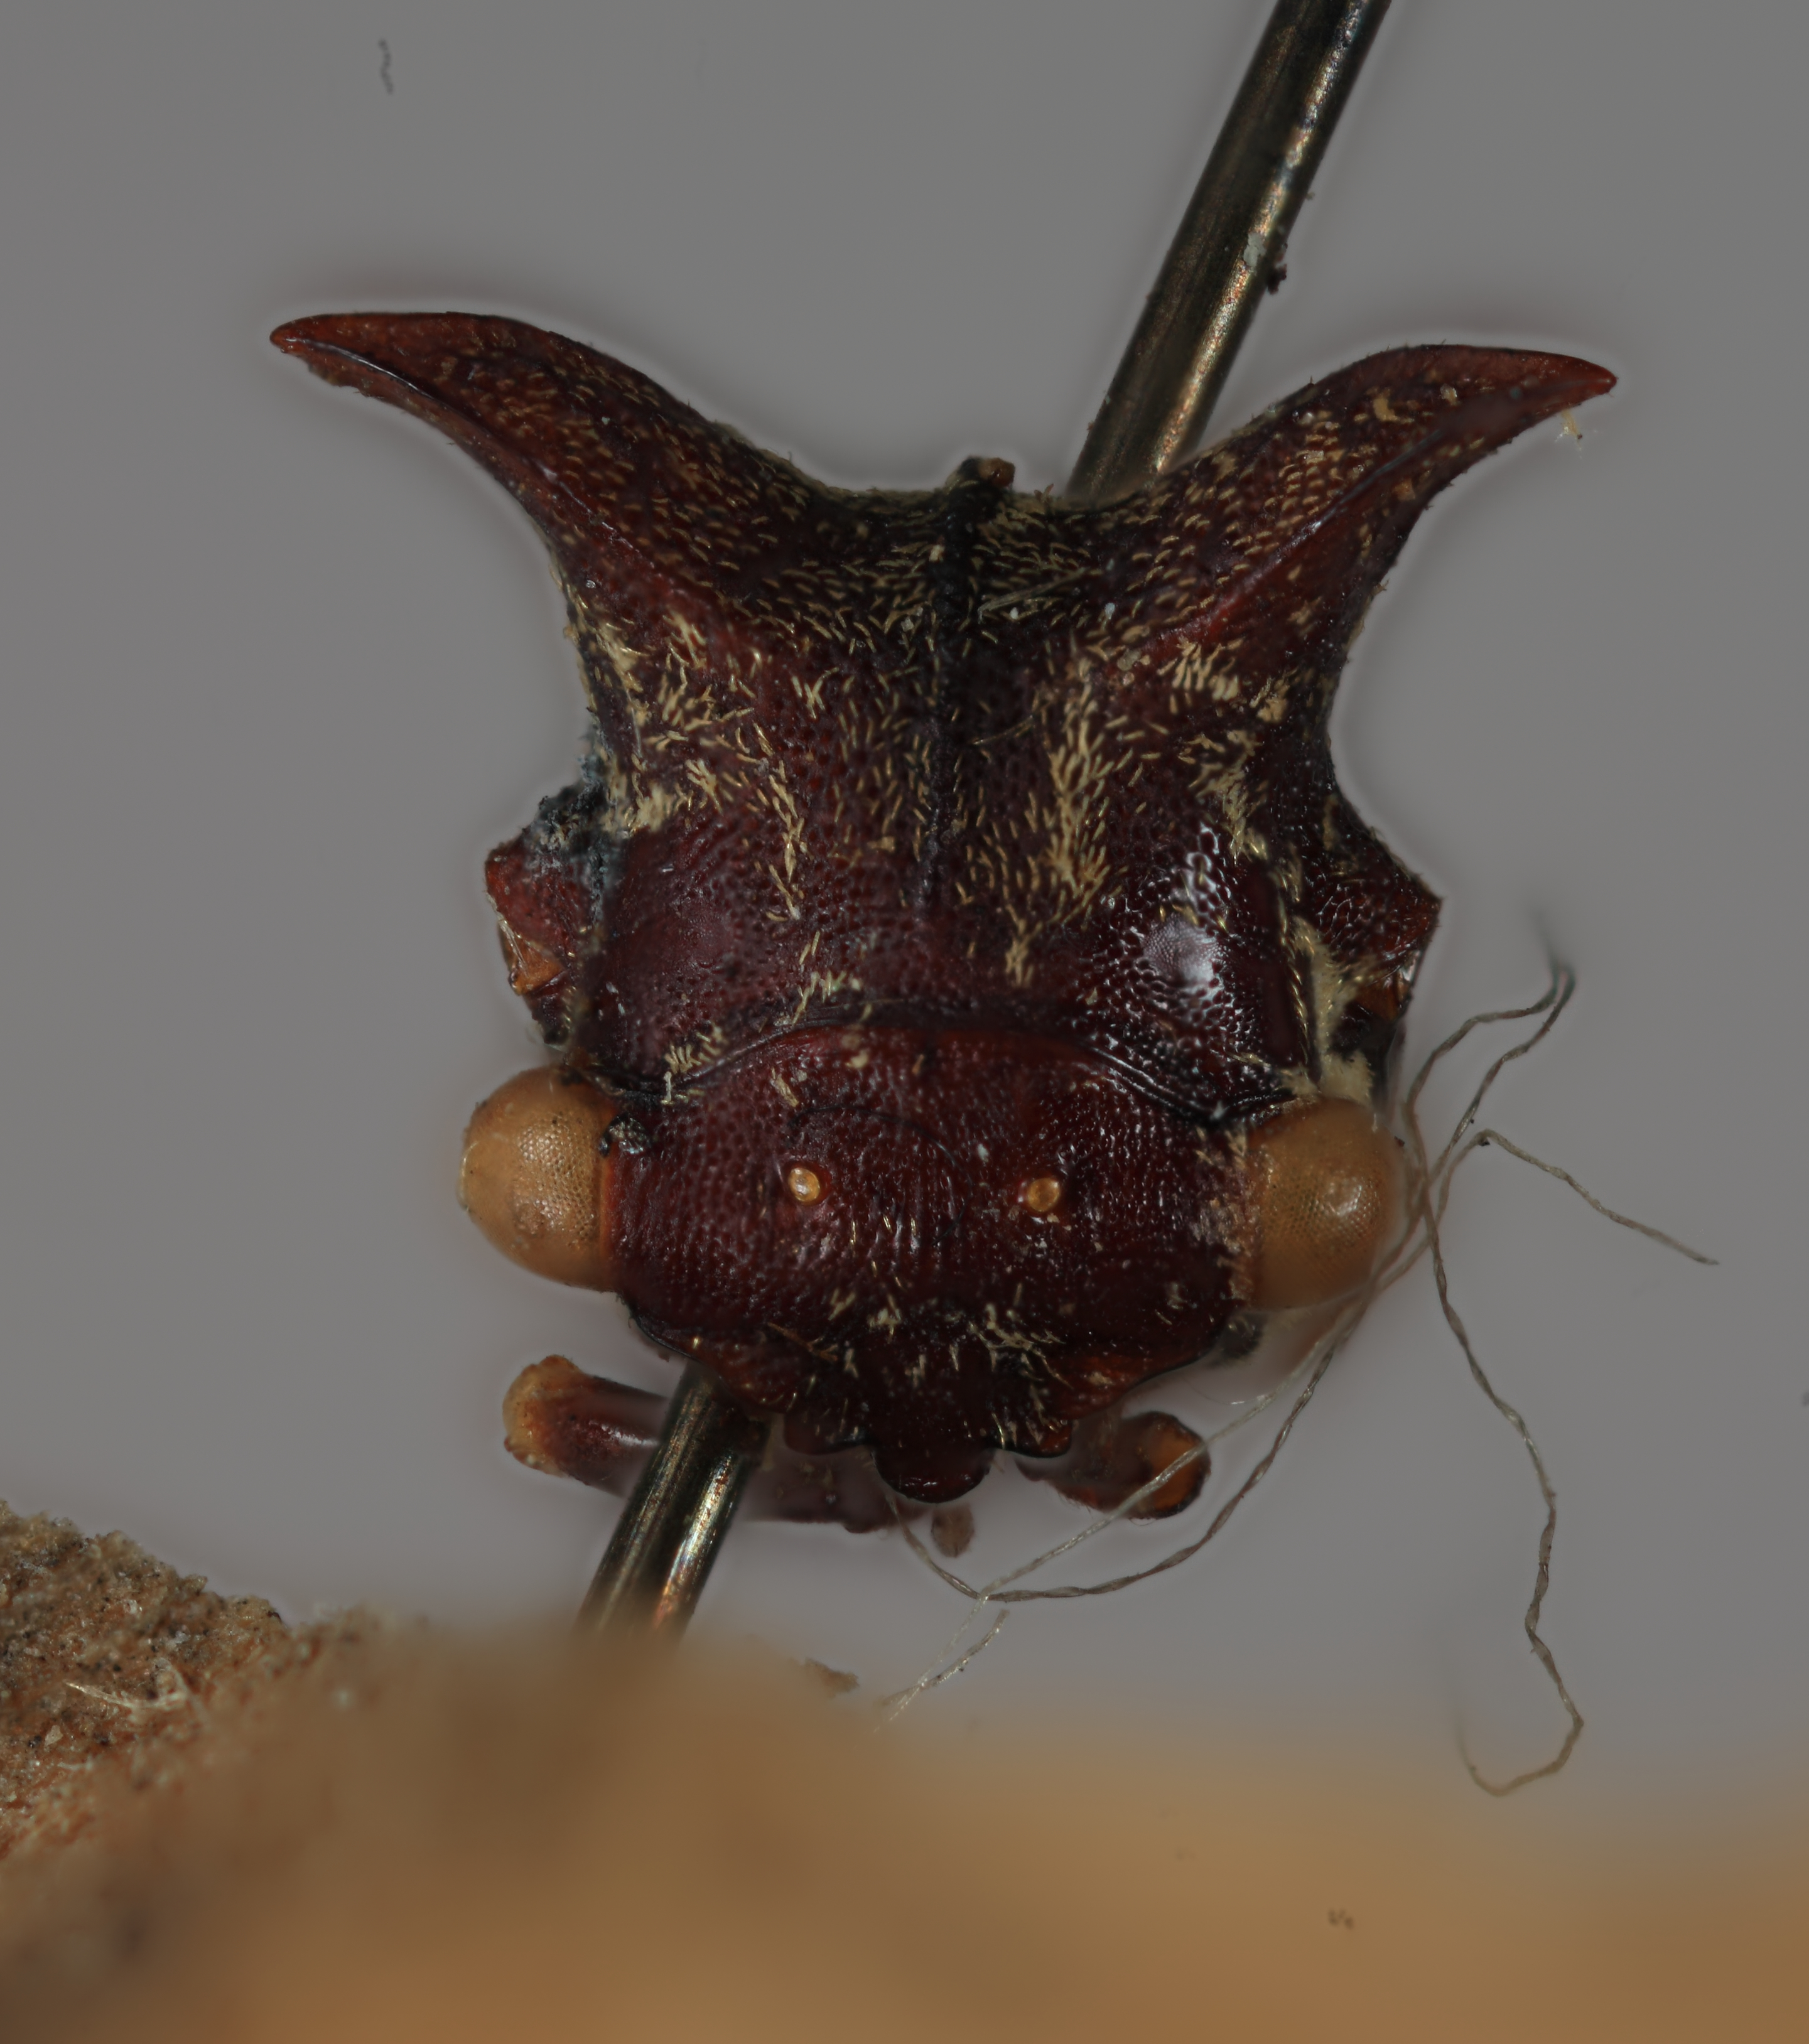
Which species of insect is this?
Acanthucus proclivus
